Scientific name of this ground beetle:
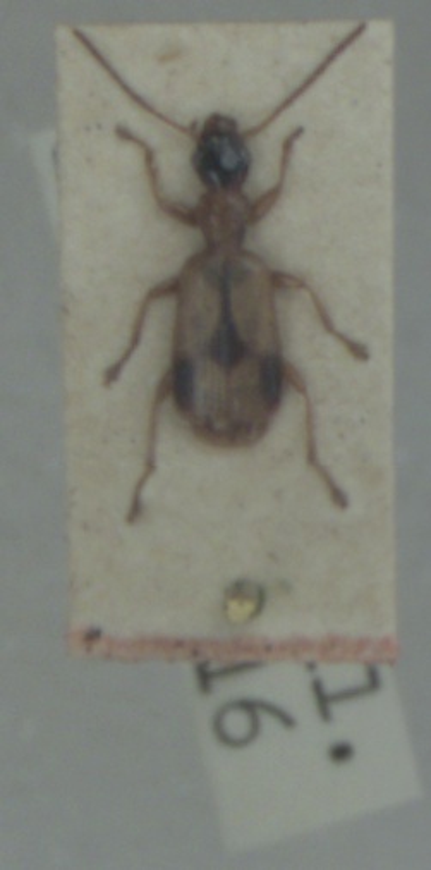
Demetrias imperialis
